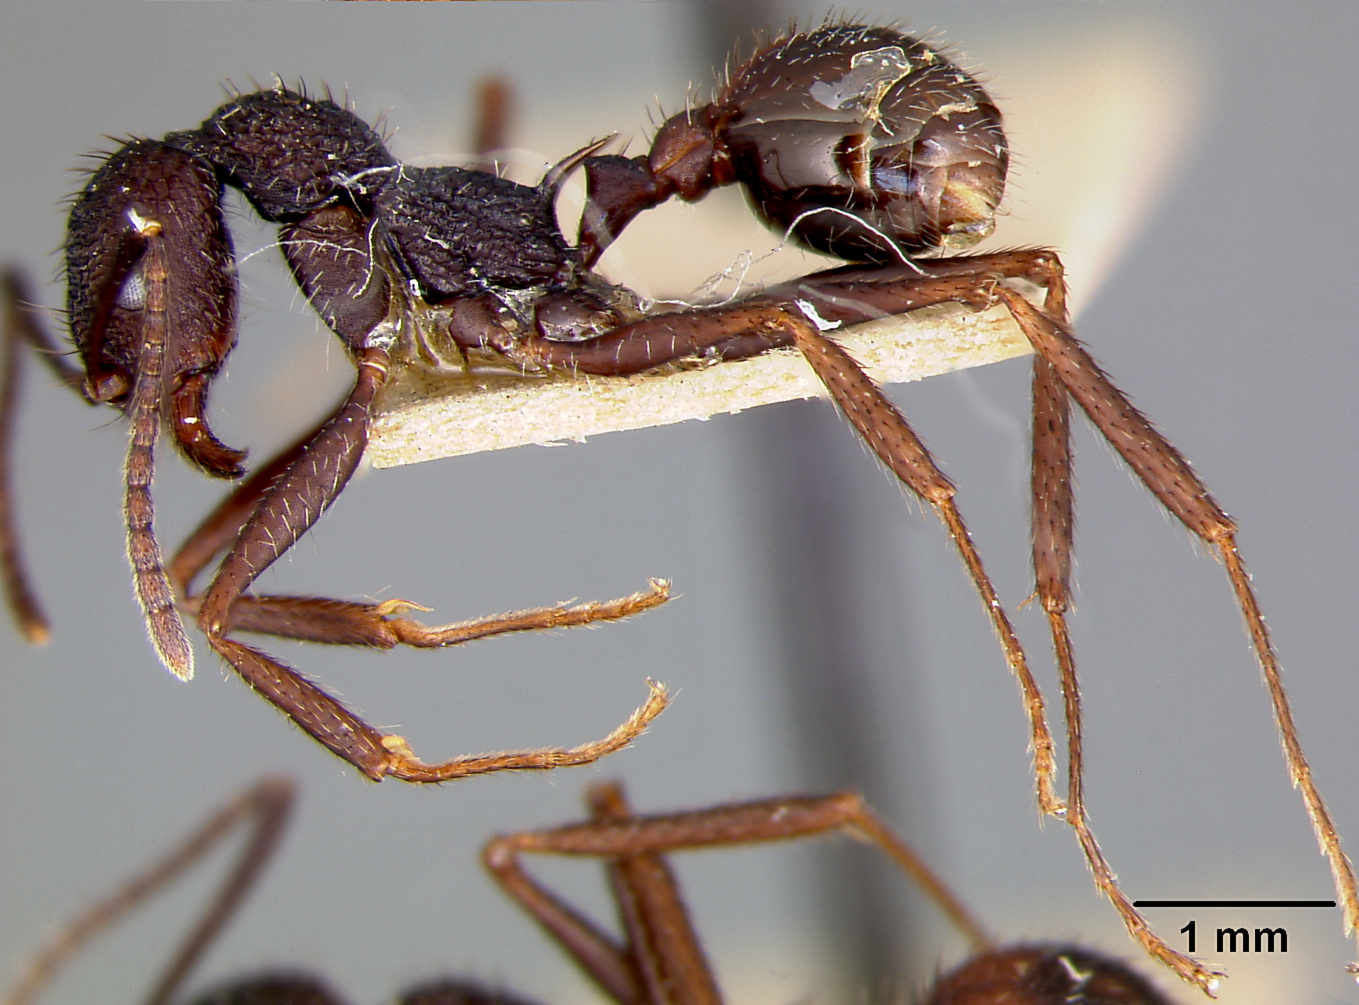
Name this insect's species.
Aphaenogaster relicta
